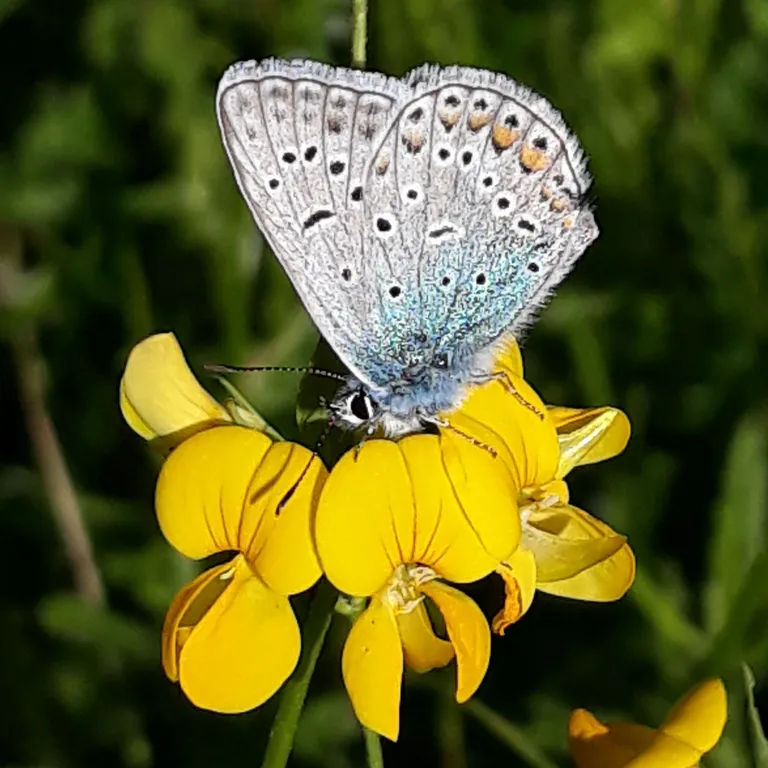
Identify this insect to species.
Polyommatus icarus
